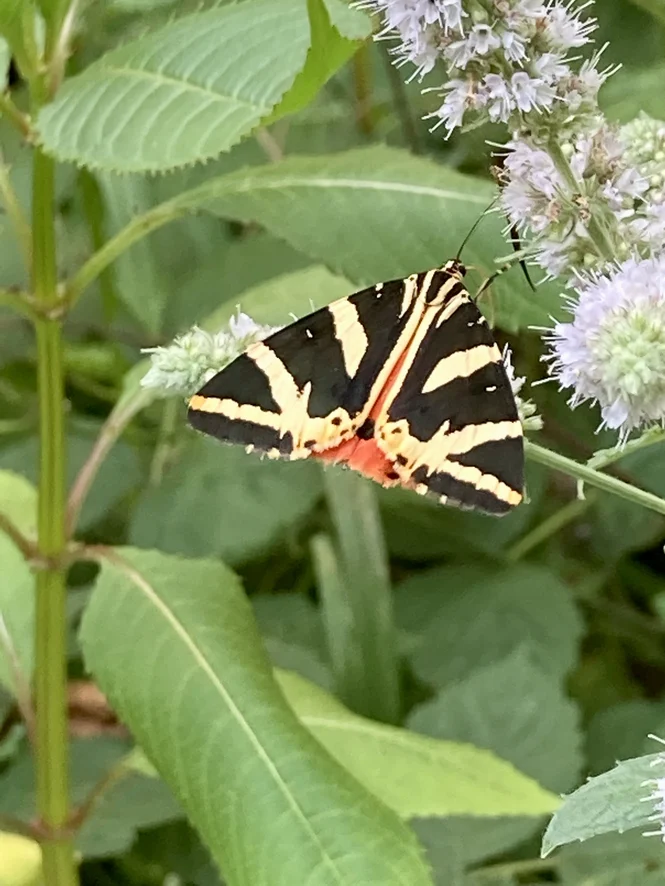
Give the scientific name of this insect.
Euplagia quadripunctaria
